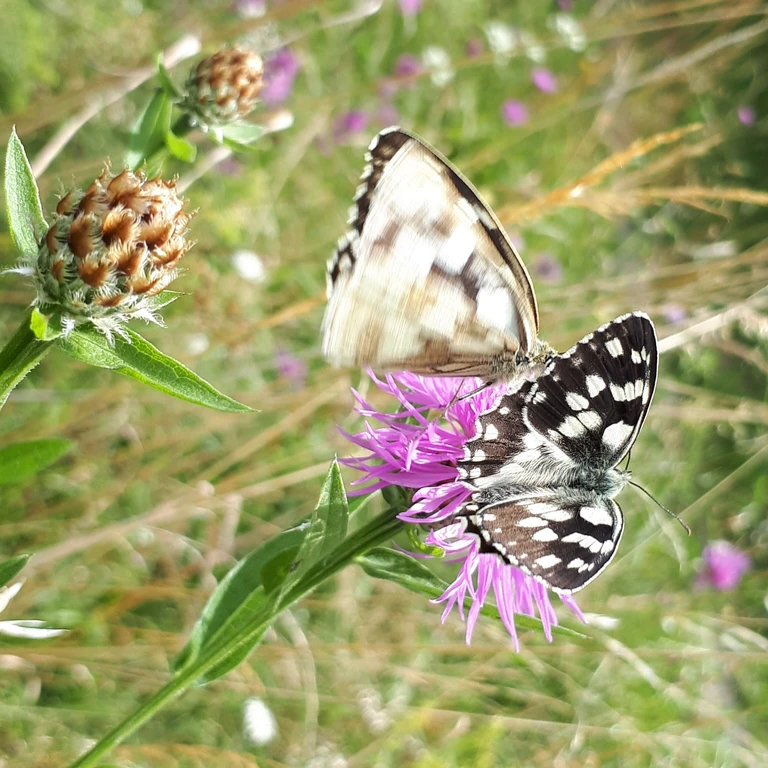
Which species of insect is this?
Melanargia galathea
